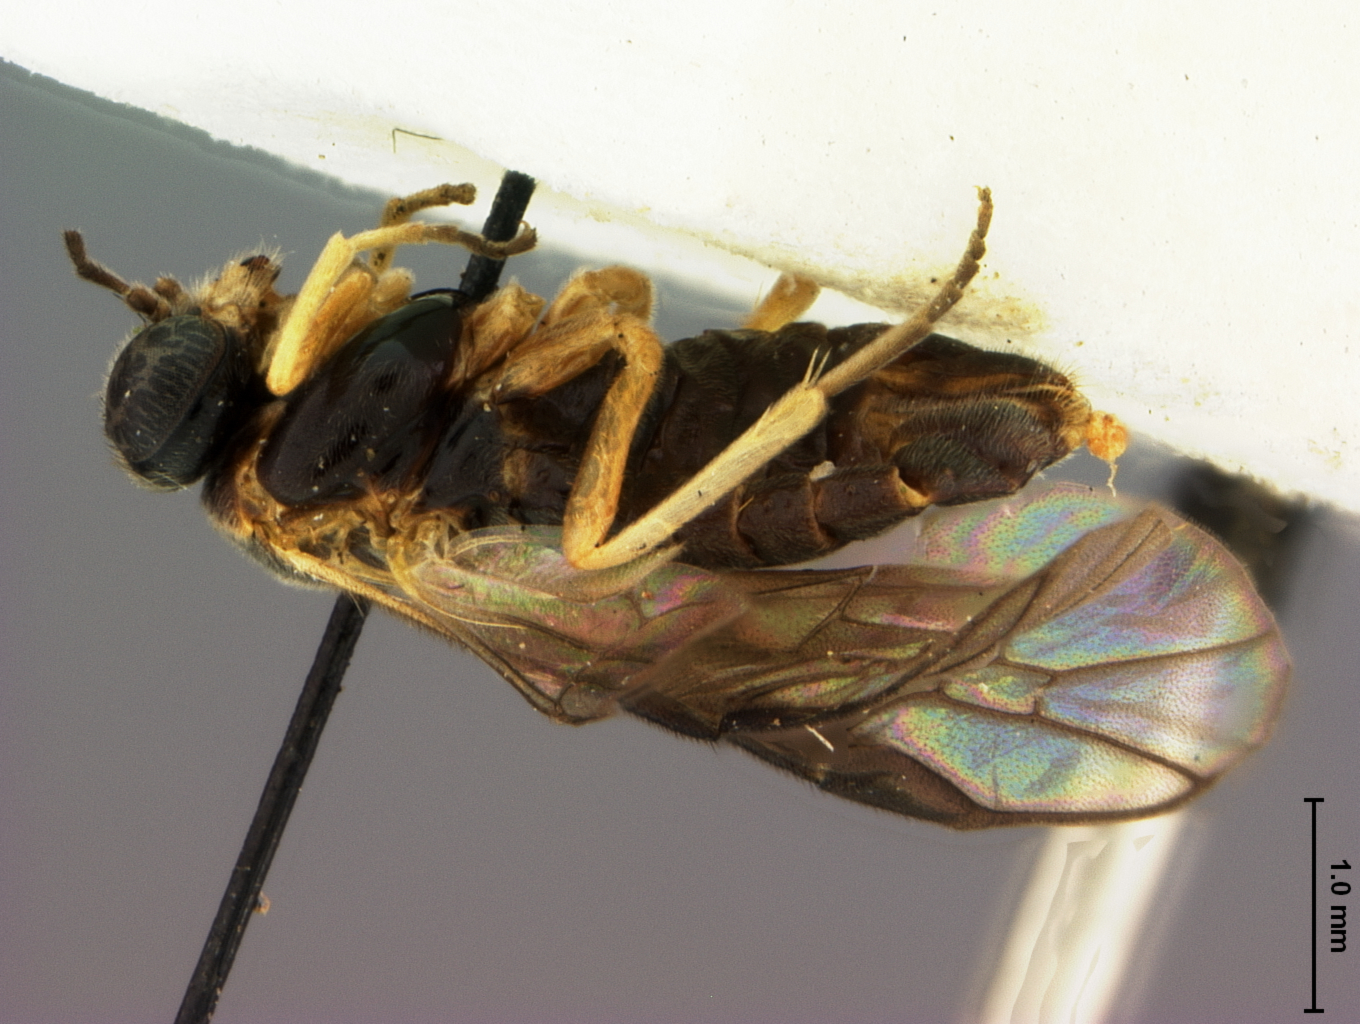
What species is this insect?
Acordulecera nigritarsis
